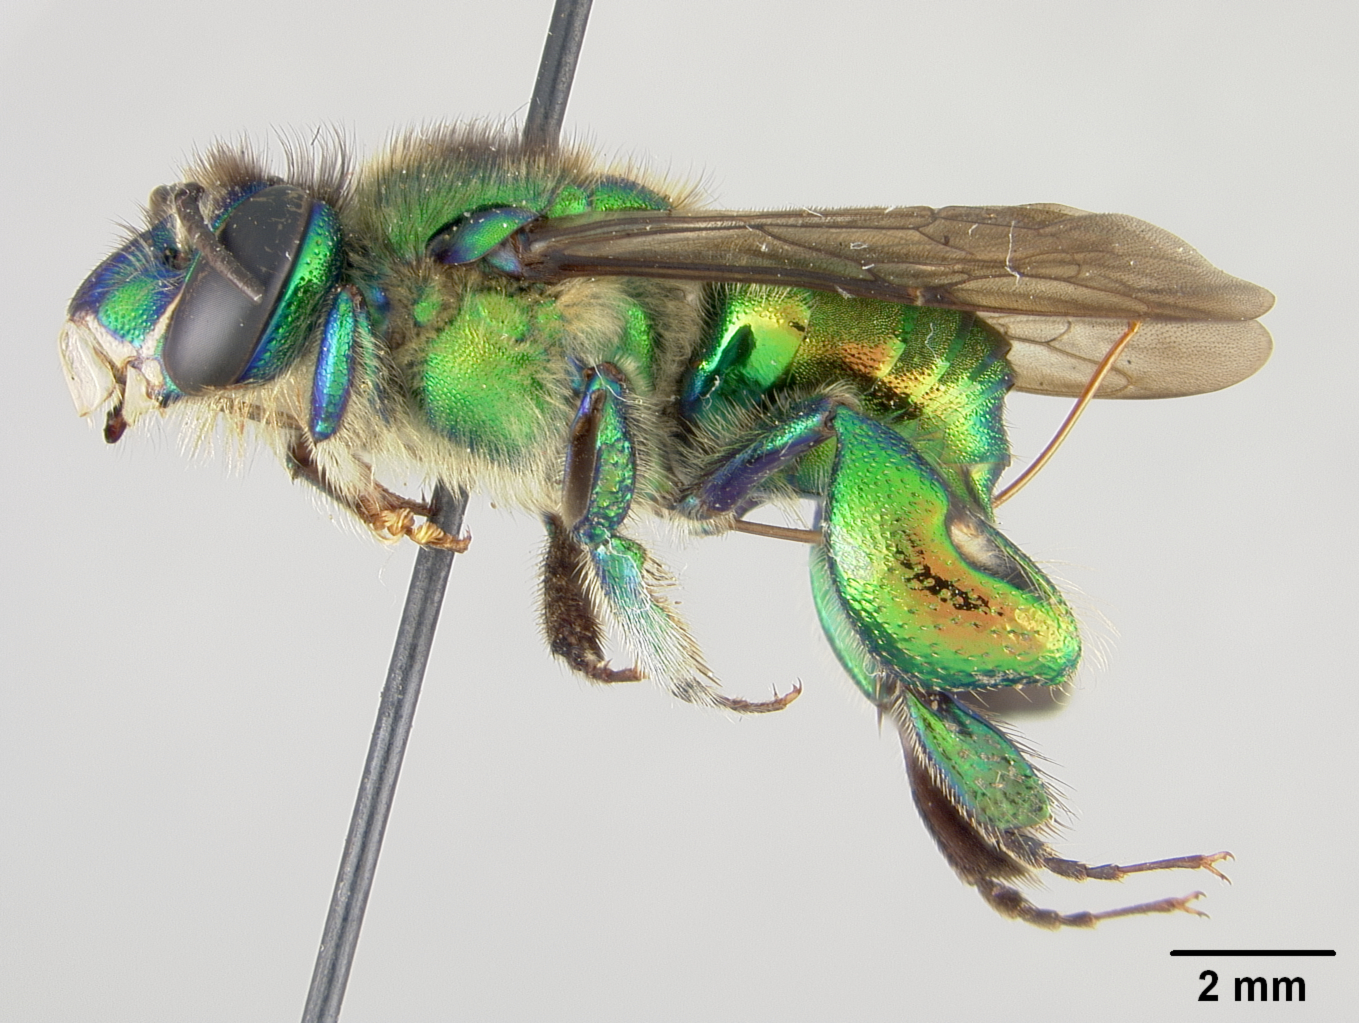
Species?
Euglossa macrorhyncha
